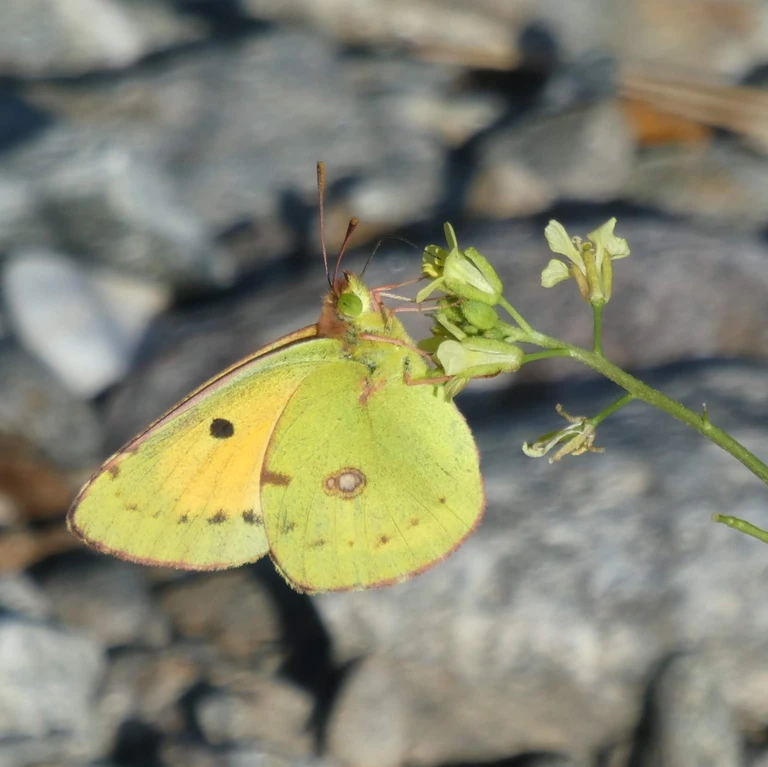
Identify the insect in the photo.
Colias croceus
